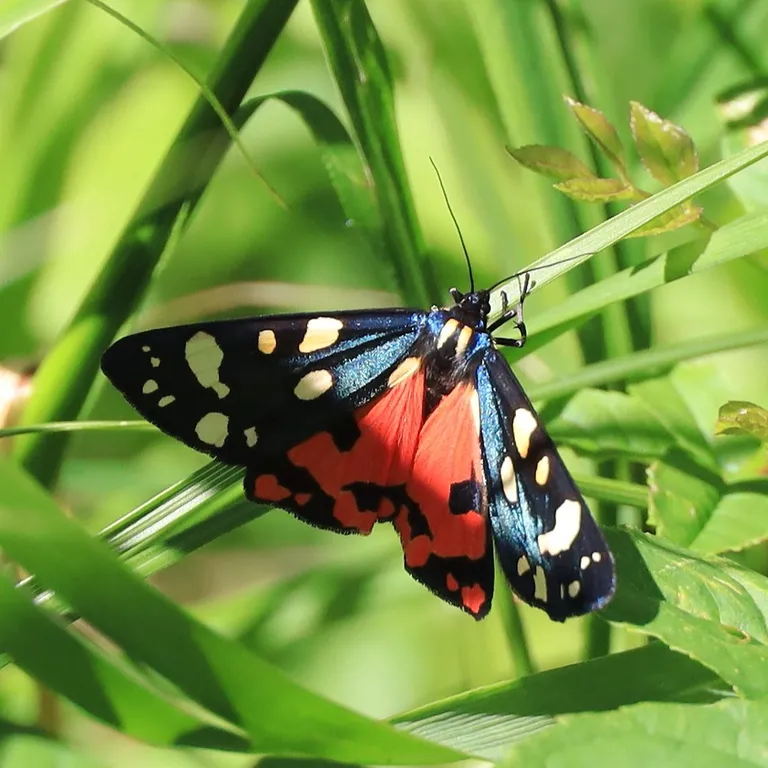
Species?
Callimorpha dominula
